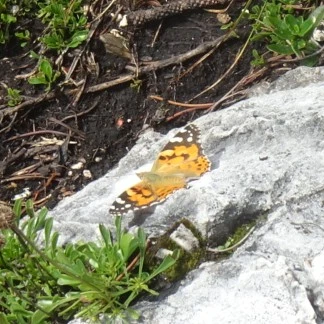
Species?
Vanessa cardui
